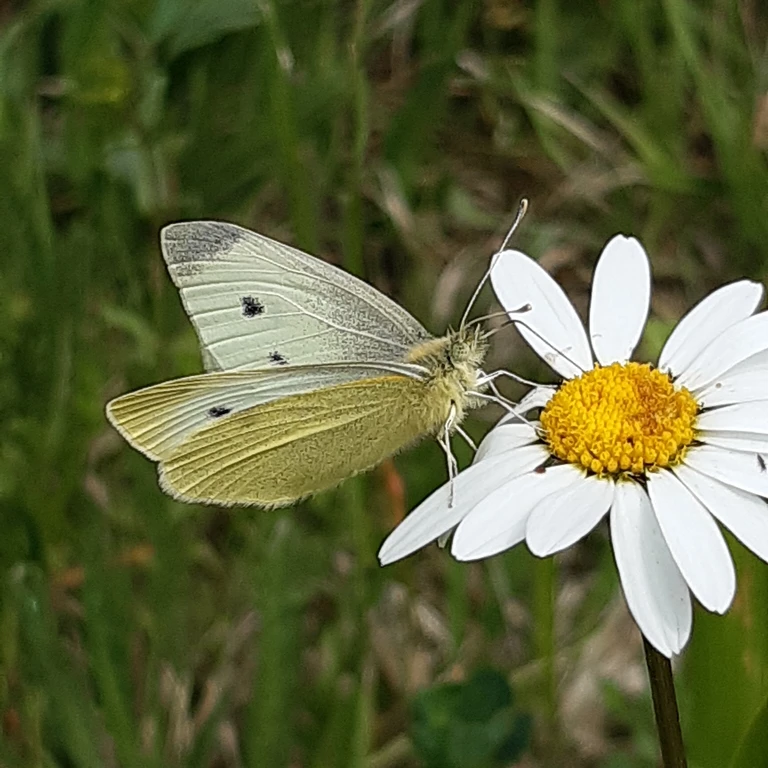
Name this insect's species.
Pieris rapae
